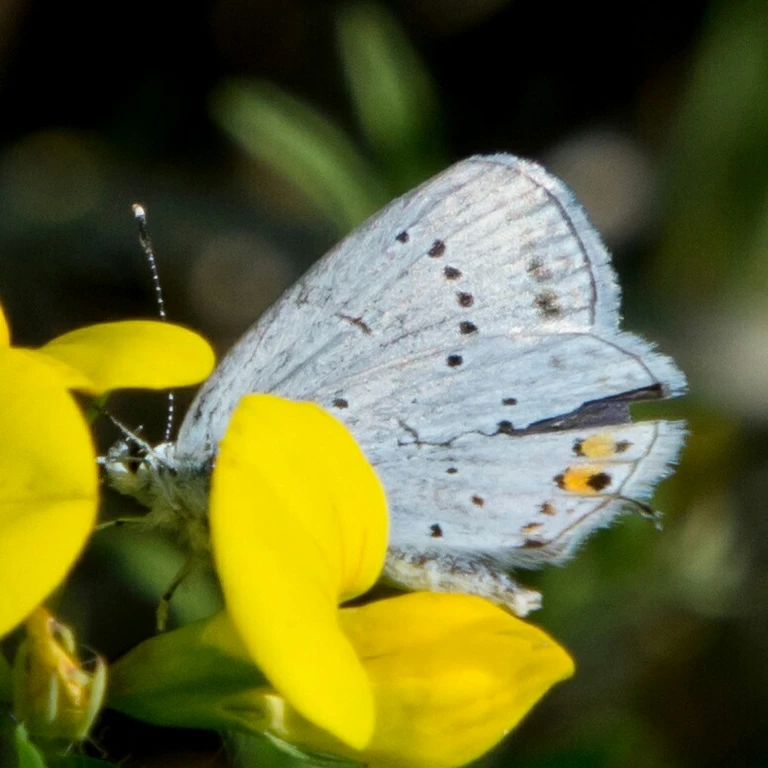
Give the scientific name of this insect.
Cupido argiades (also Elkalyce argiades)
